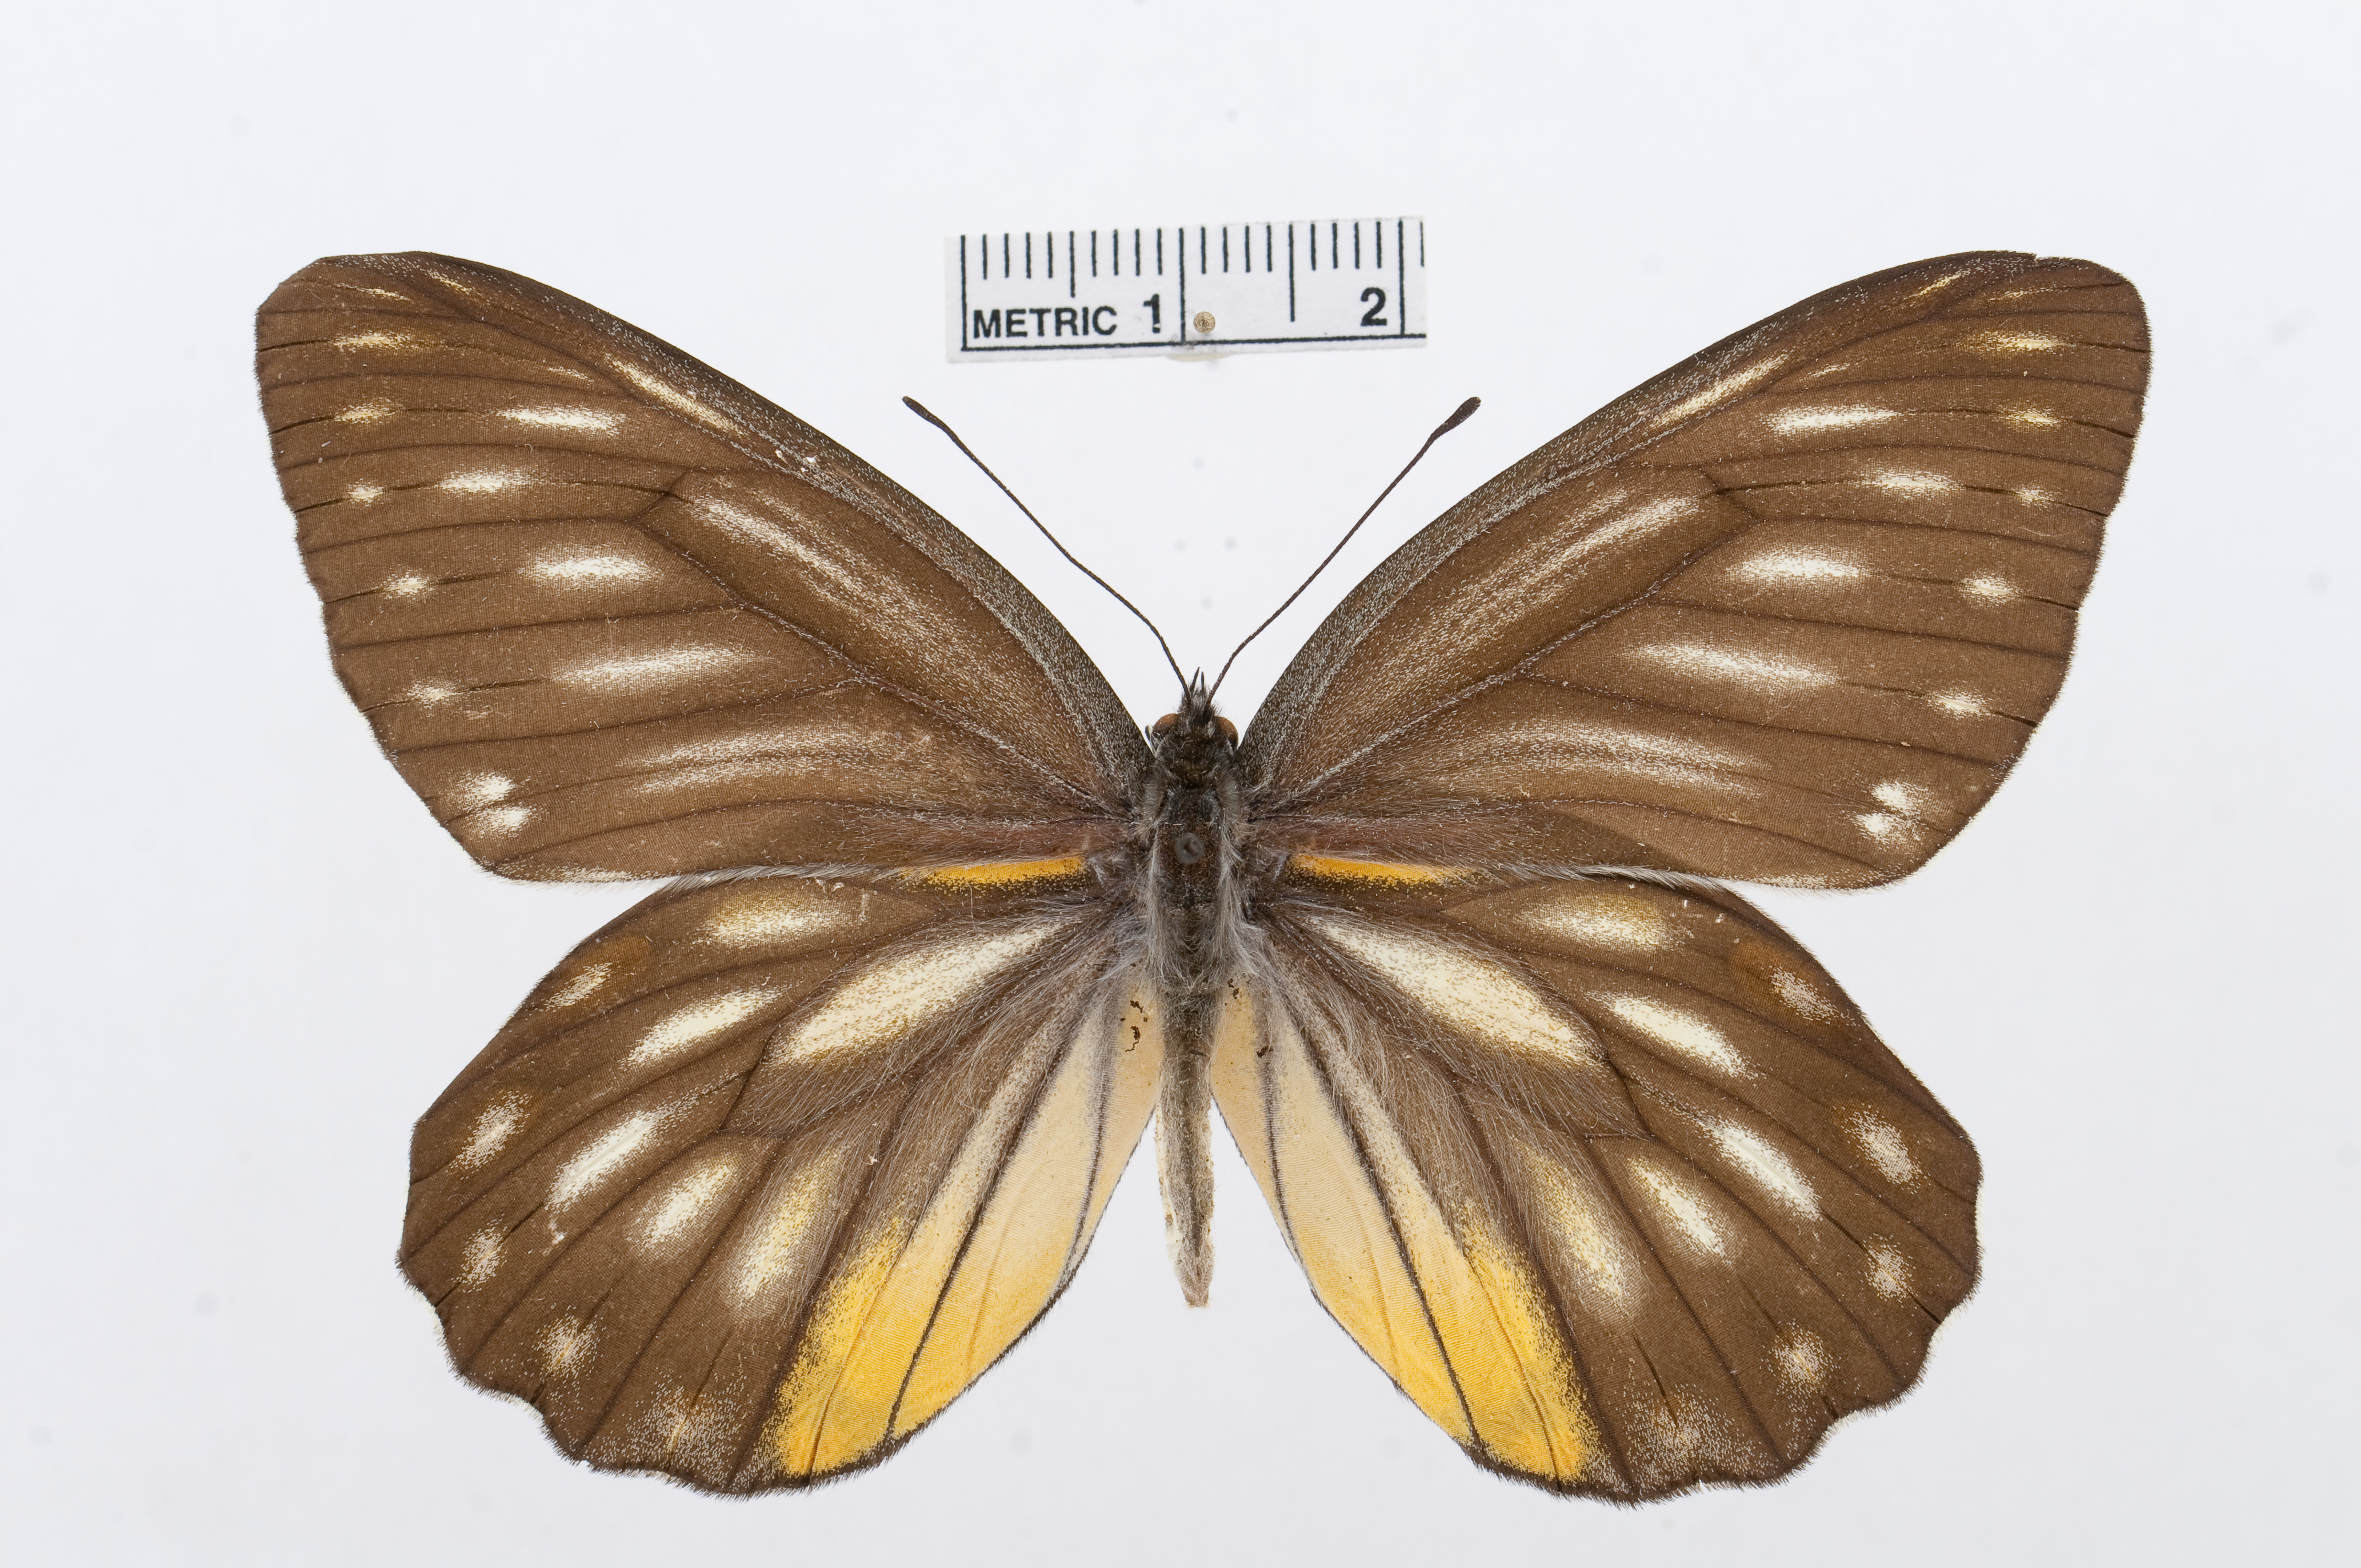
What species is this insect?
Delias lativitta
